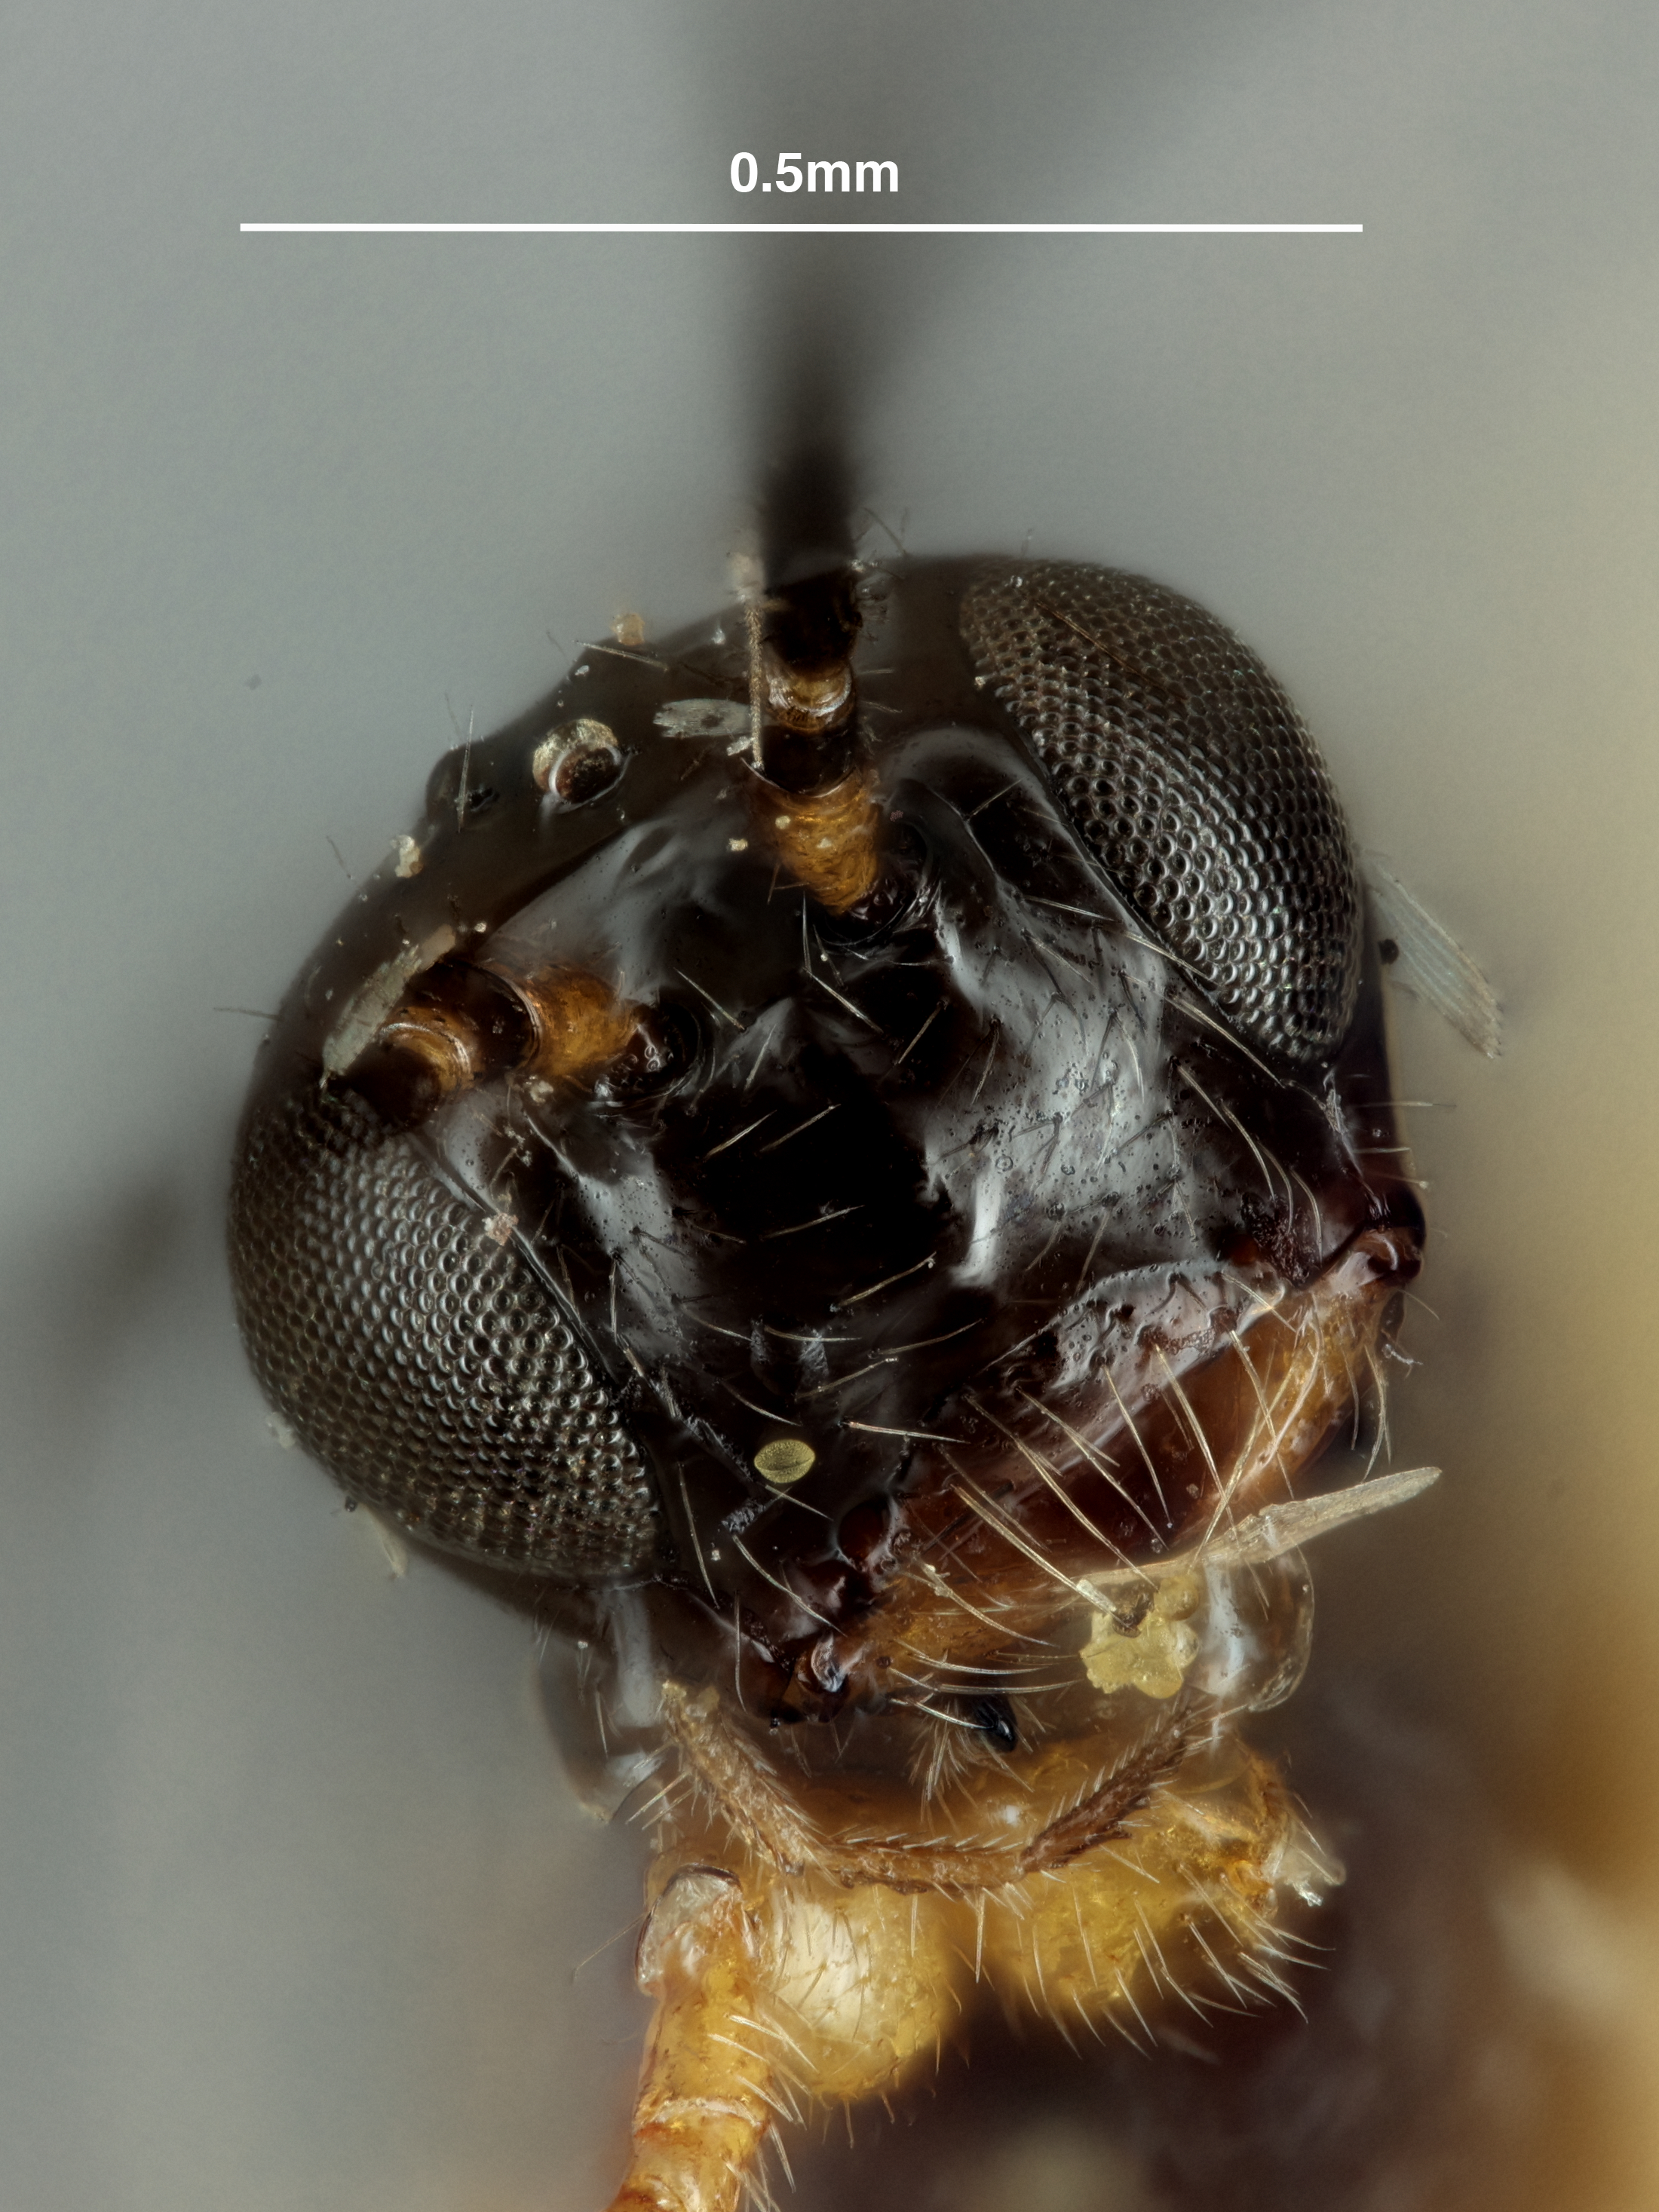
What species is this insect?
Opius blancasi
